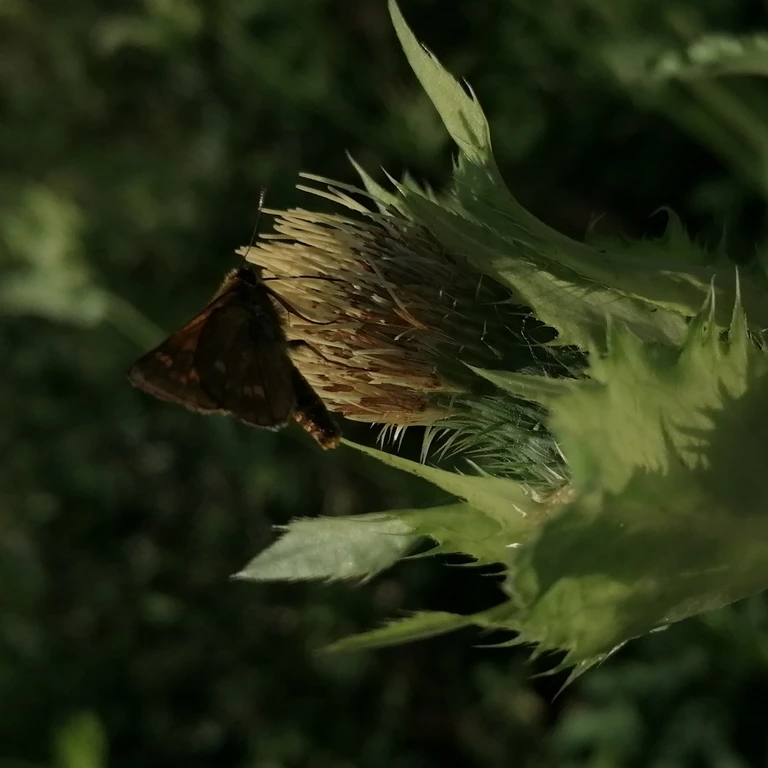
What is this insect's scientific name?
Ochlodes sylvanus (also Ochlodes venata)
